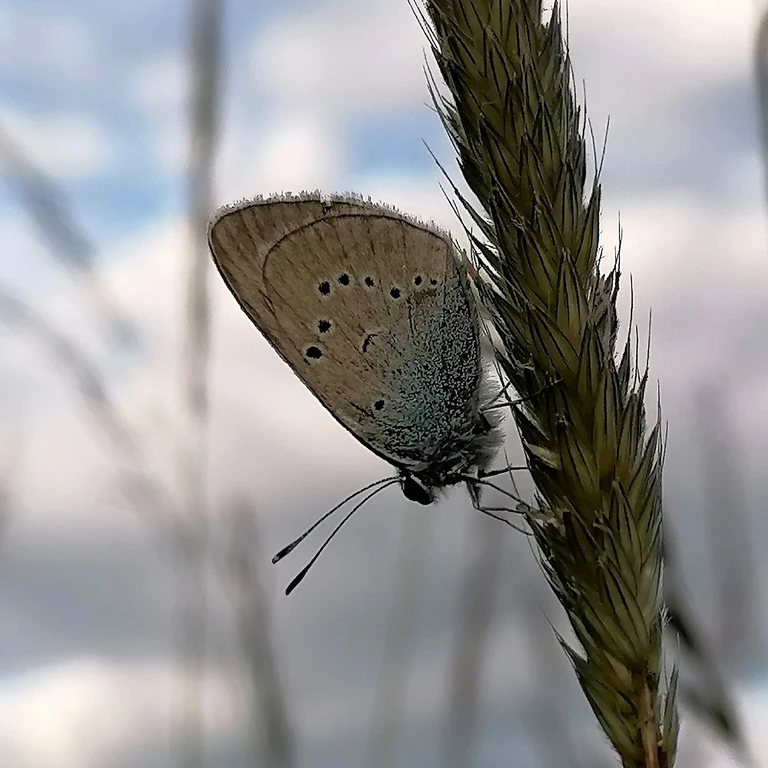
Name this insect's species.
Cyaniris semiargus
